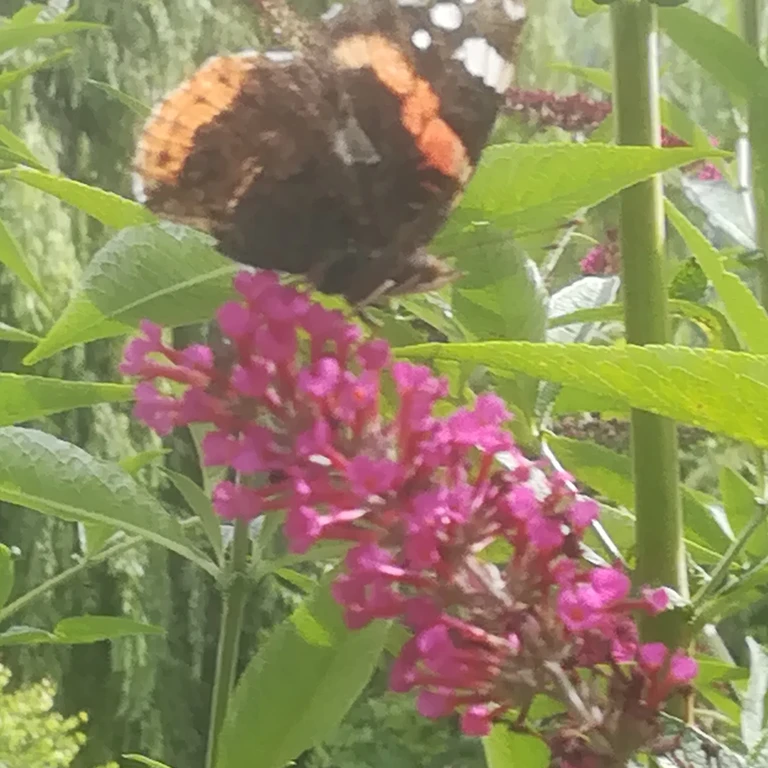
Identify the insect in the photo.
Vanessa atalanta
